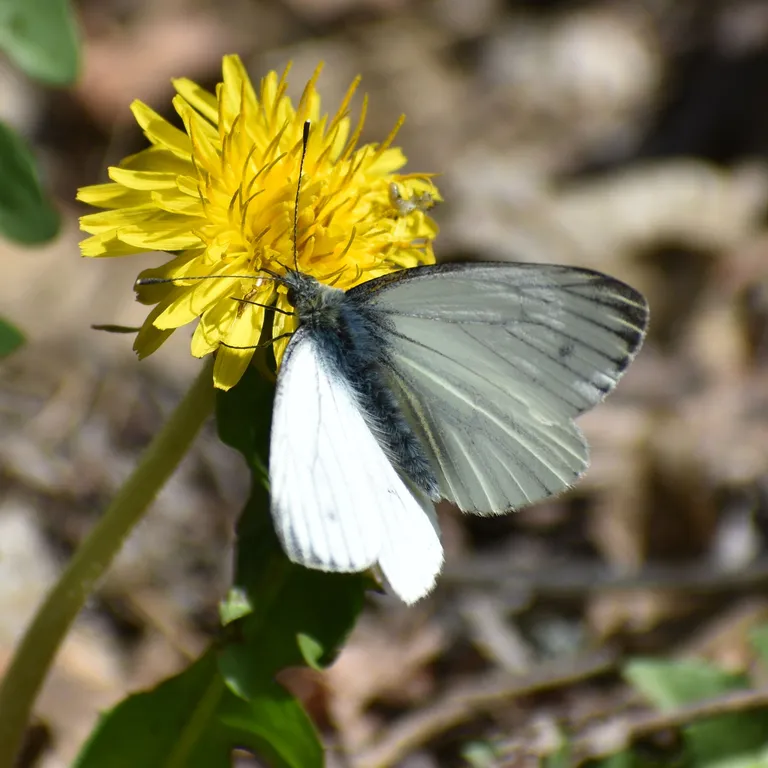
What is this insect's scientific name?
Pieris napi
